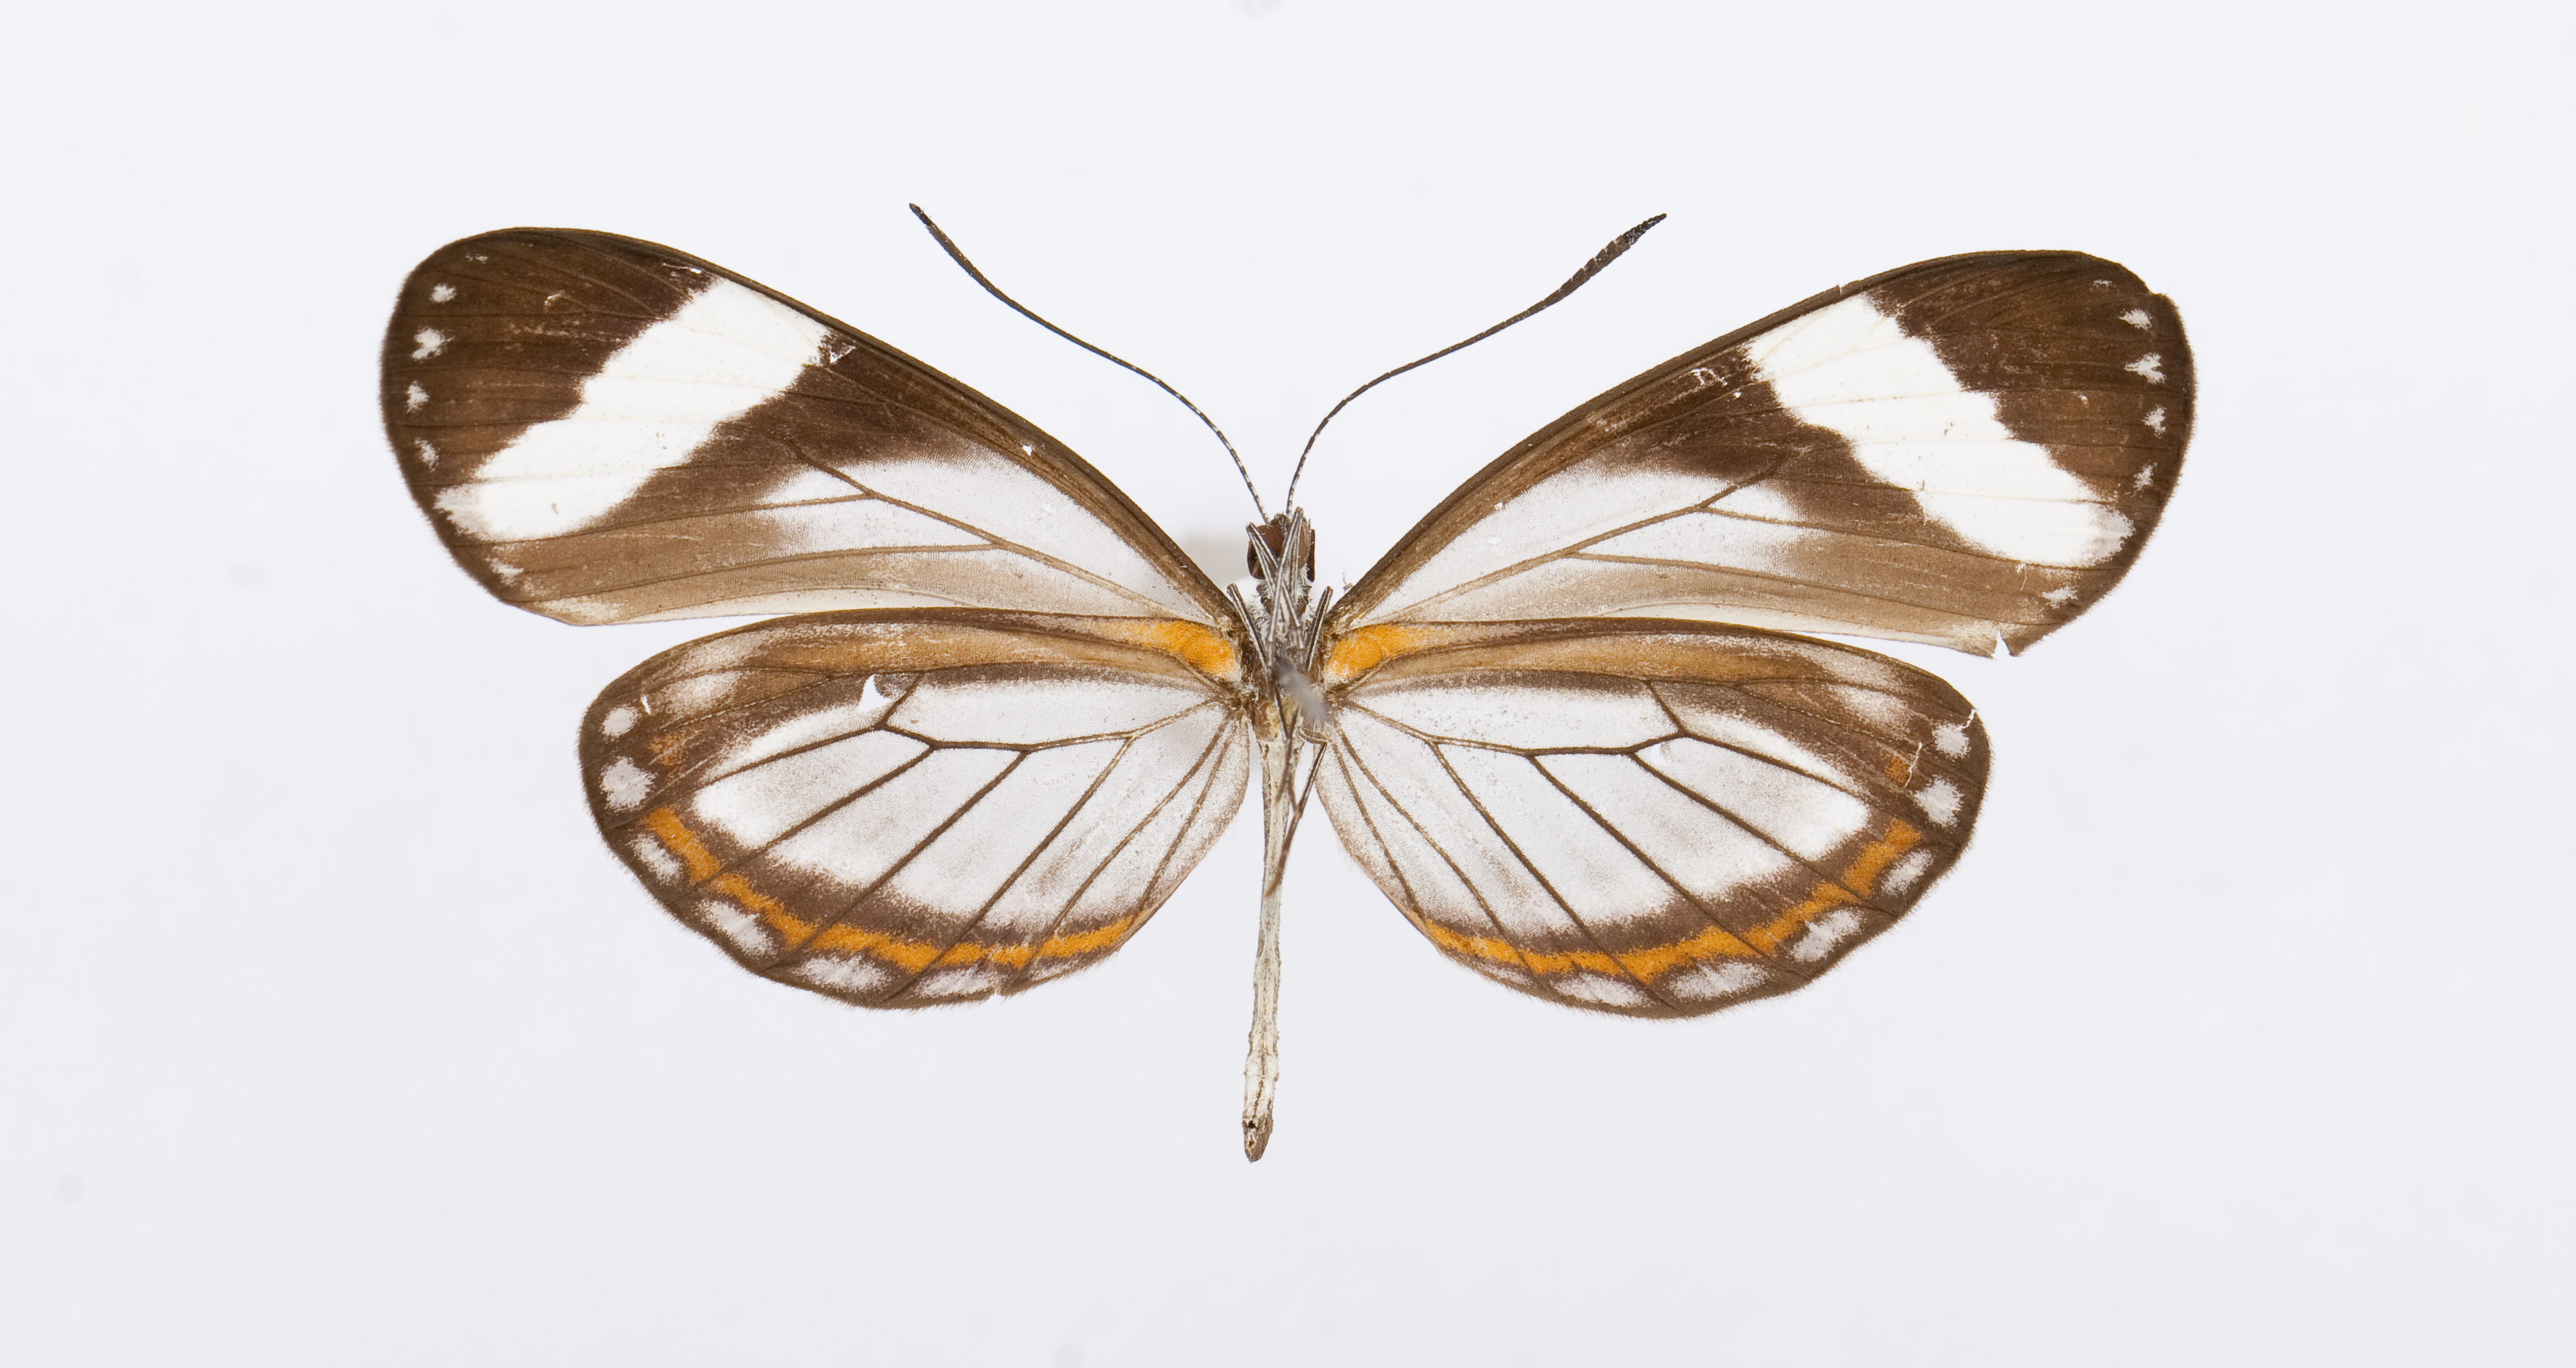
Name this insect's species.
Dismorphia theucharila
